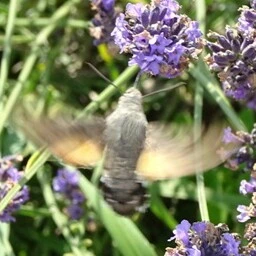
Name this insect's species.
Macroglossum stellatarum
